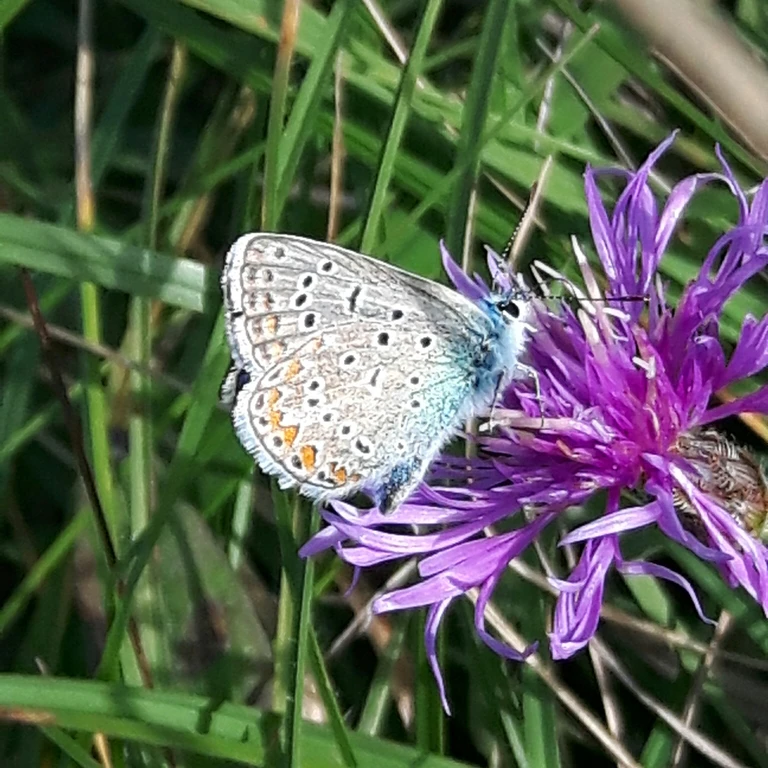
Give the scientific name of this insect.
Polyommatus icarus
